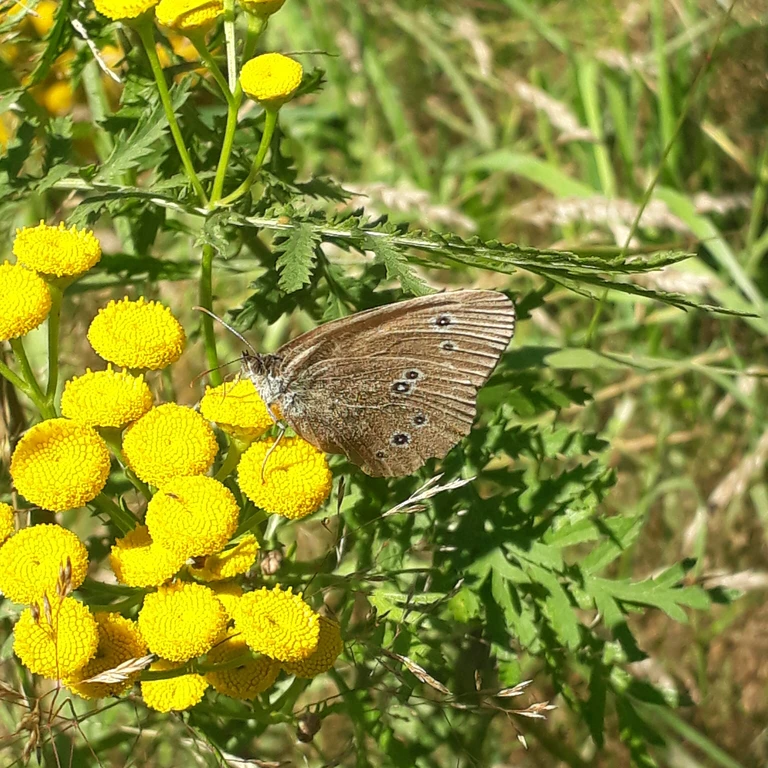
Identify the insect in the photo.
Aphantopus hyperantus
